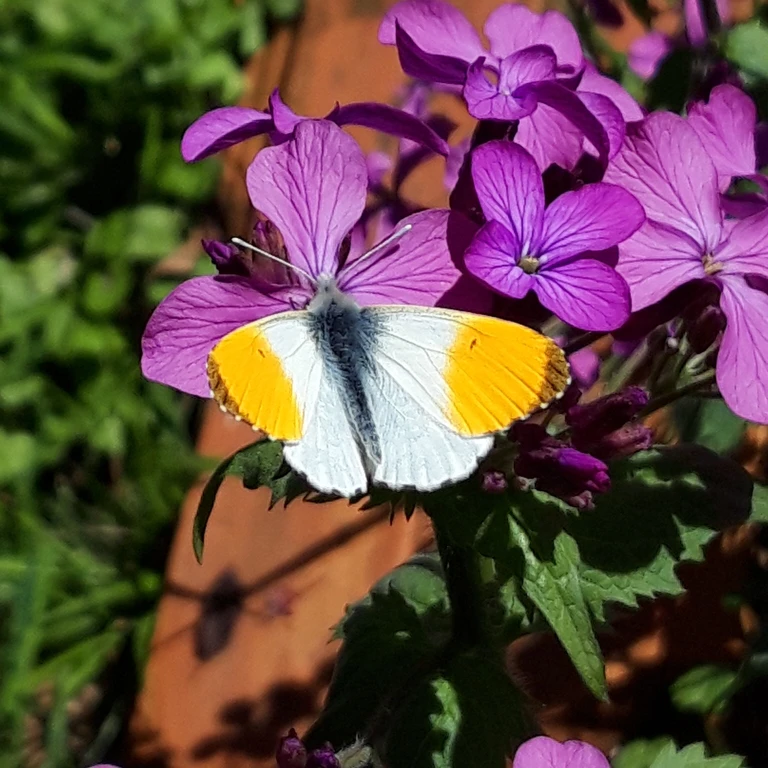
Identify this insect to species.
Anthocharis cardamines
